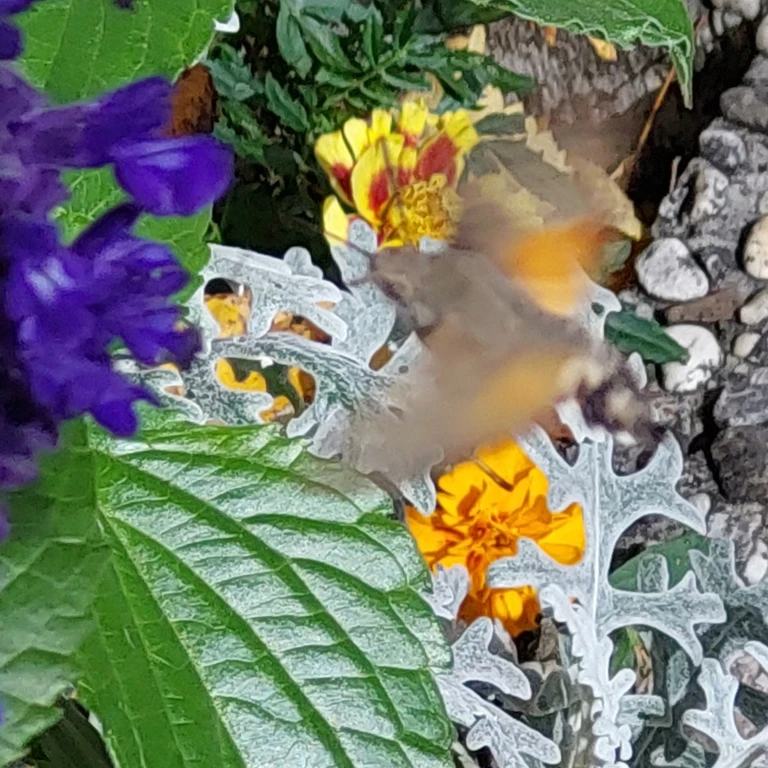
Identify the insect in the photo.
Macroglossum stellatarum
